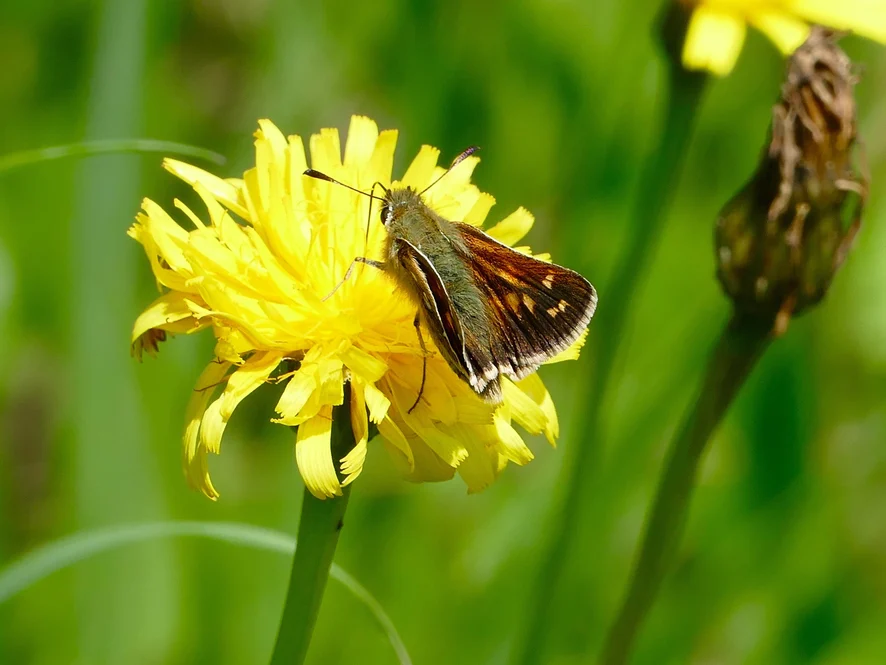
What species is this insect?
Hesperia comma
